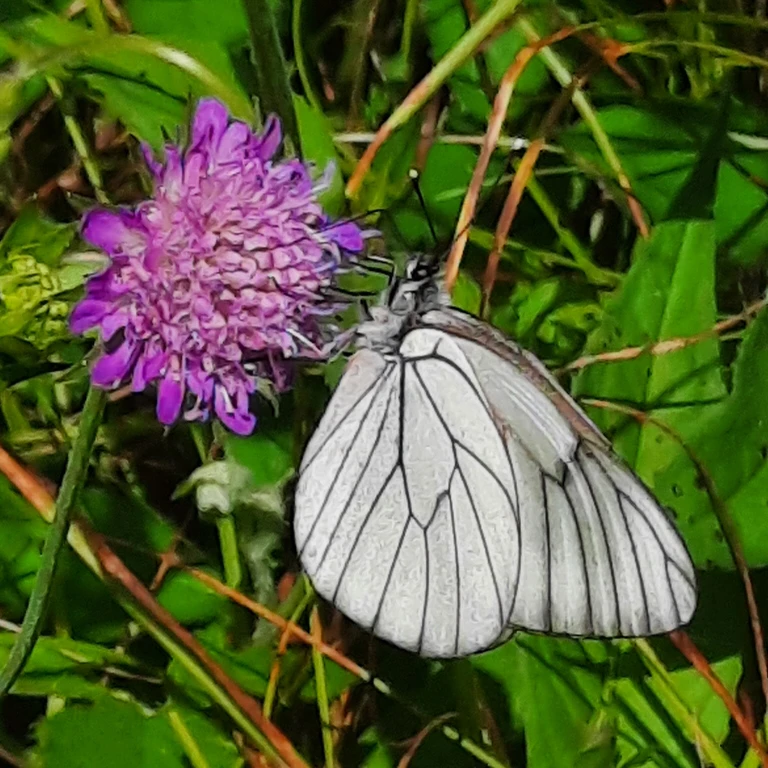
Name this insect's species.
Aporia crataegi
